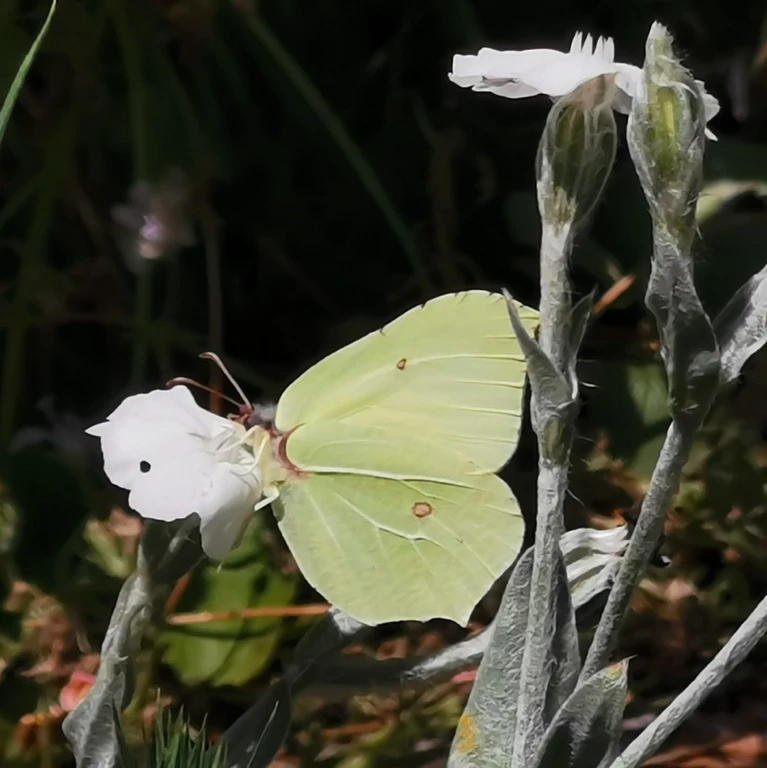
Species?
Gonepteryx rhamni
